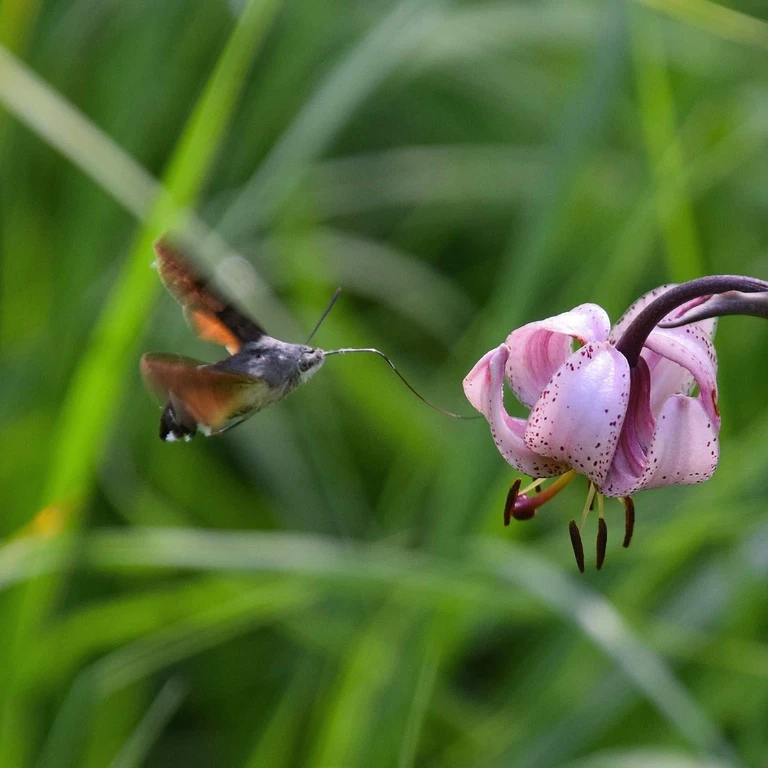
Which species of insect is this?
Macroglossum stellatarum
